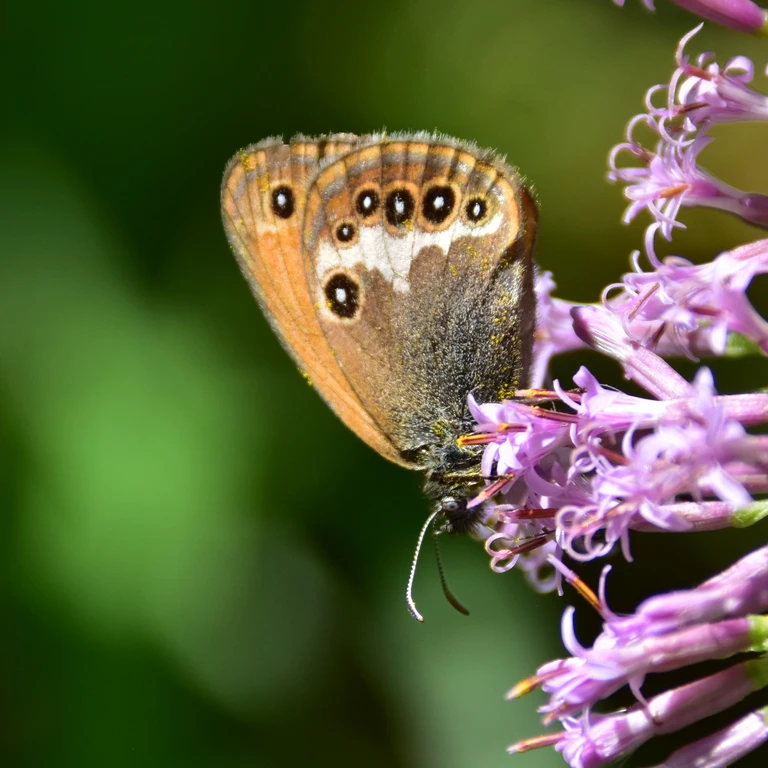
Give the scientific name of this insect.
Coenonympha arcania
